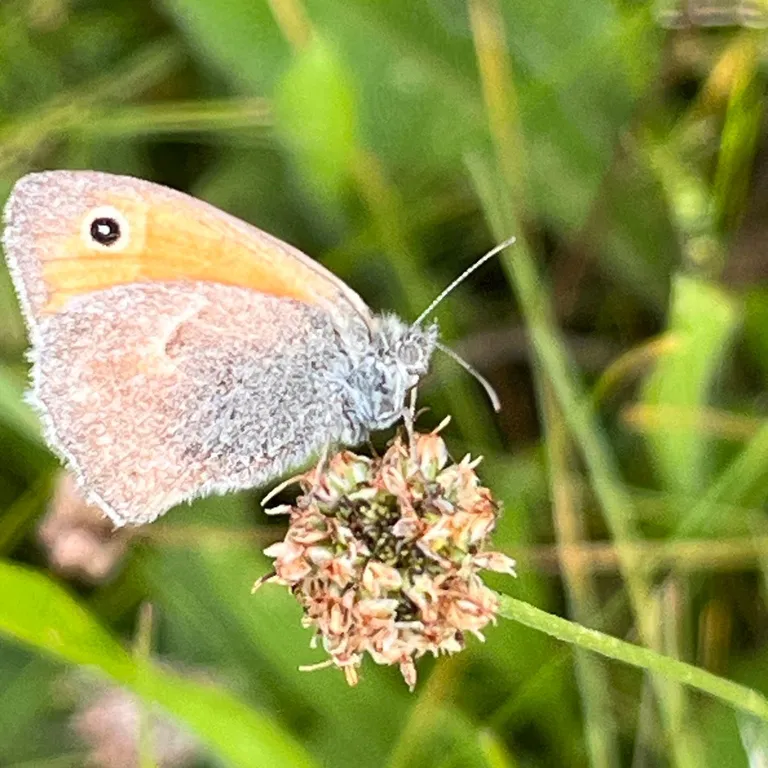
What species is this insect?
Coenonympha pamphilus
